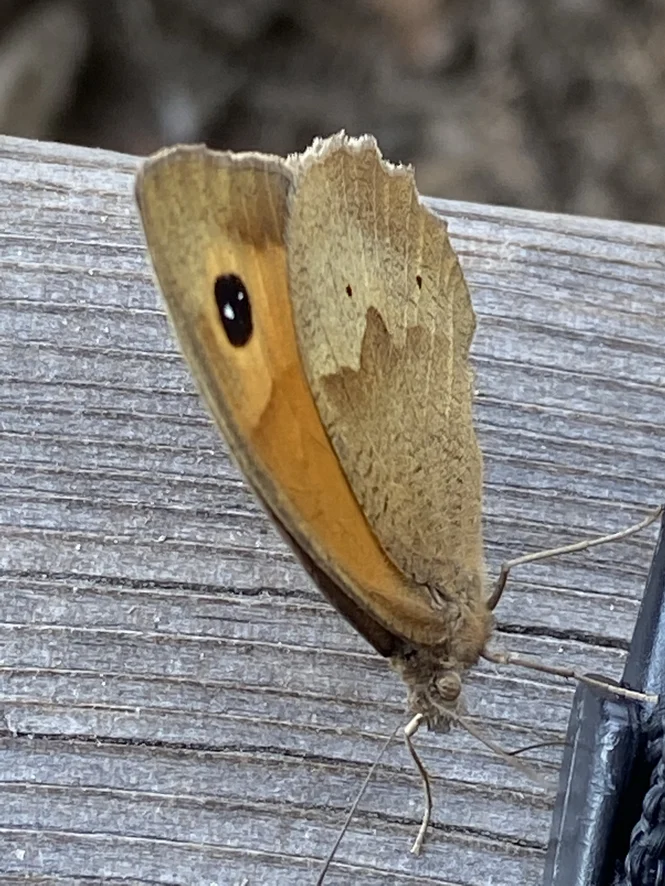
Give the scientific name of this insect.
Maniola jurtina
